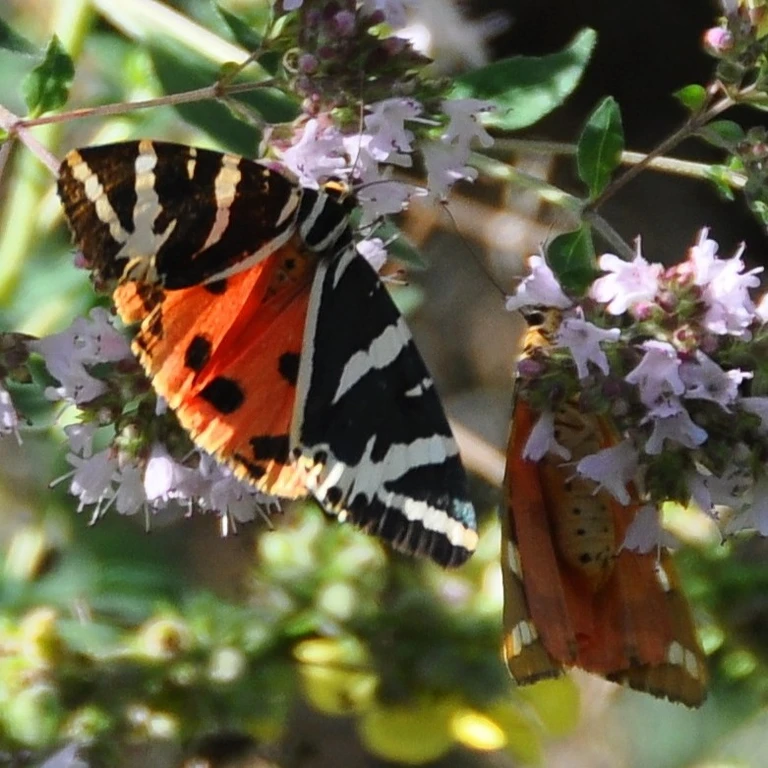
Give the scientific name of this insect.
Euplagia quadripunctaria
